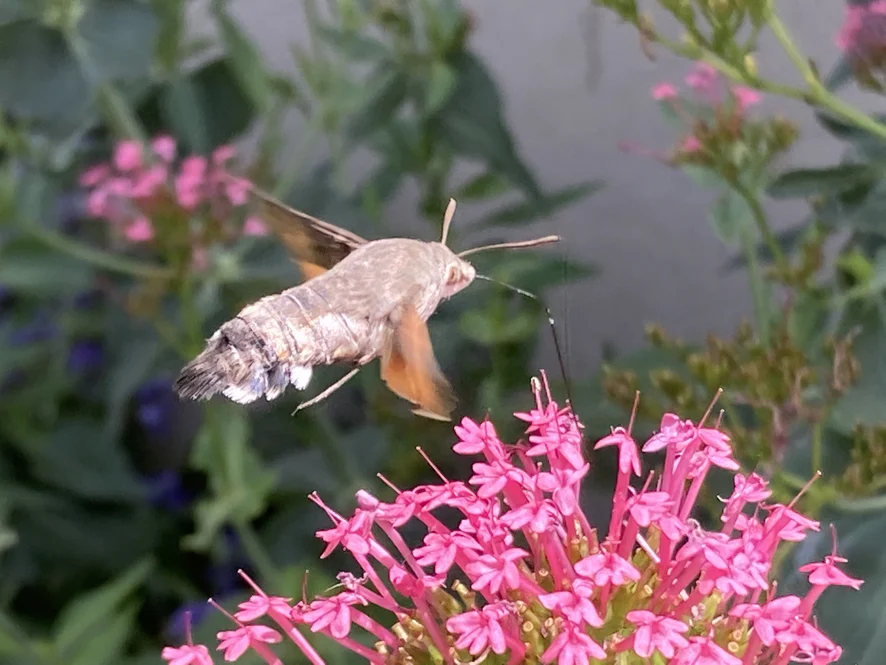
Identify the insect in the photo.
Macroglossum stellatarum
